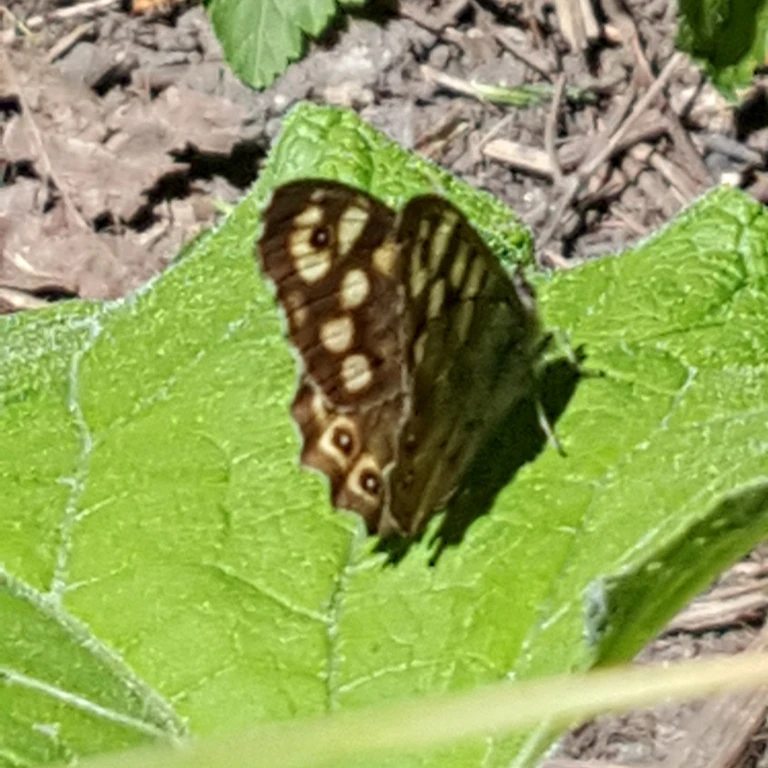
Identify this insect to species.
Pararge aegeria
